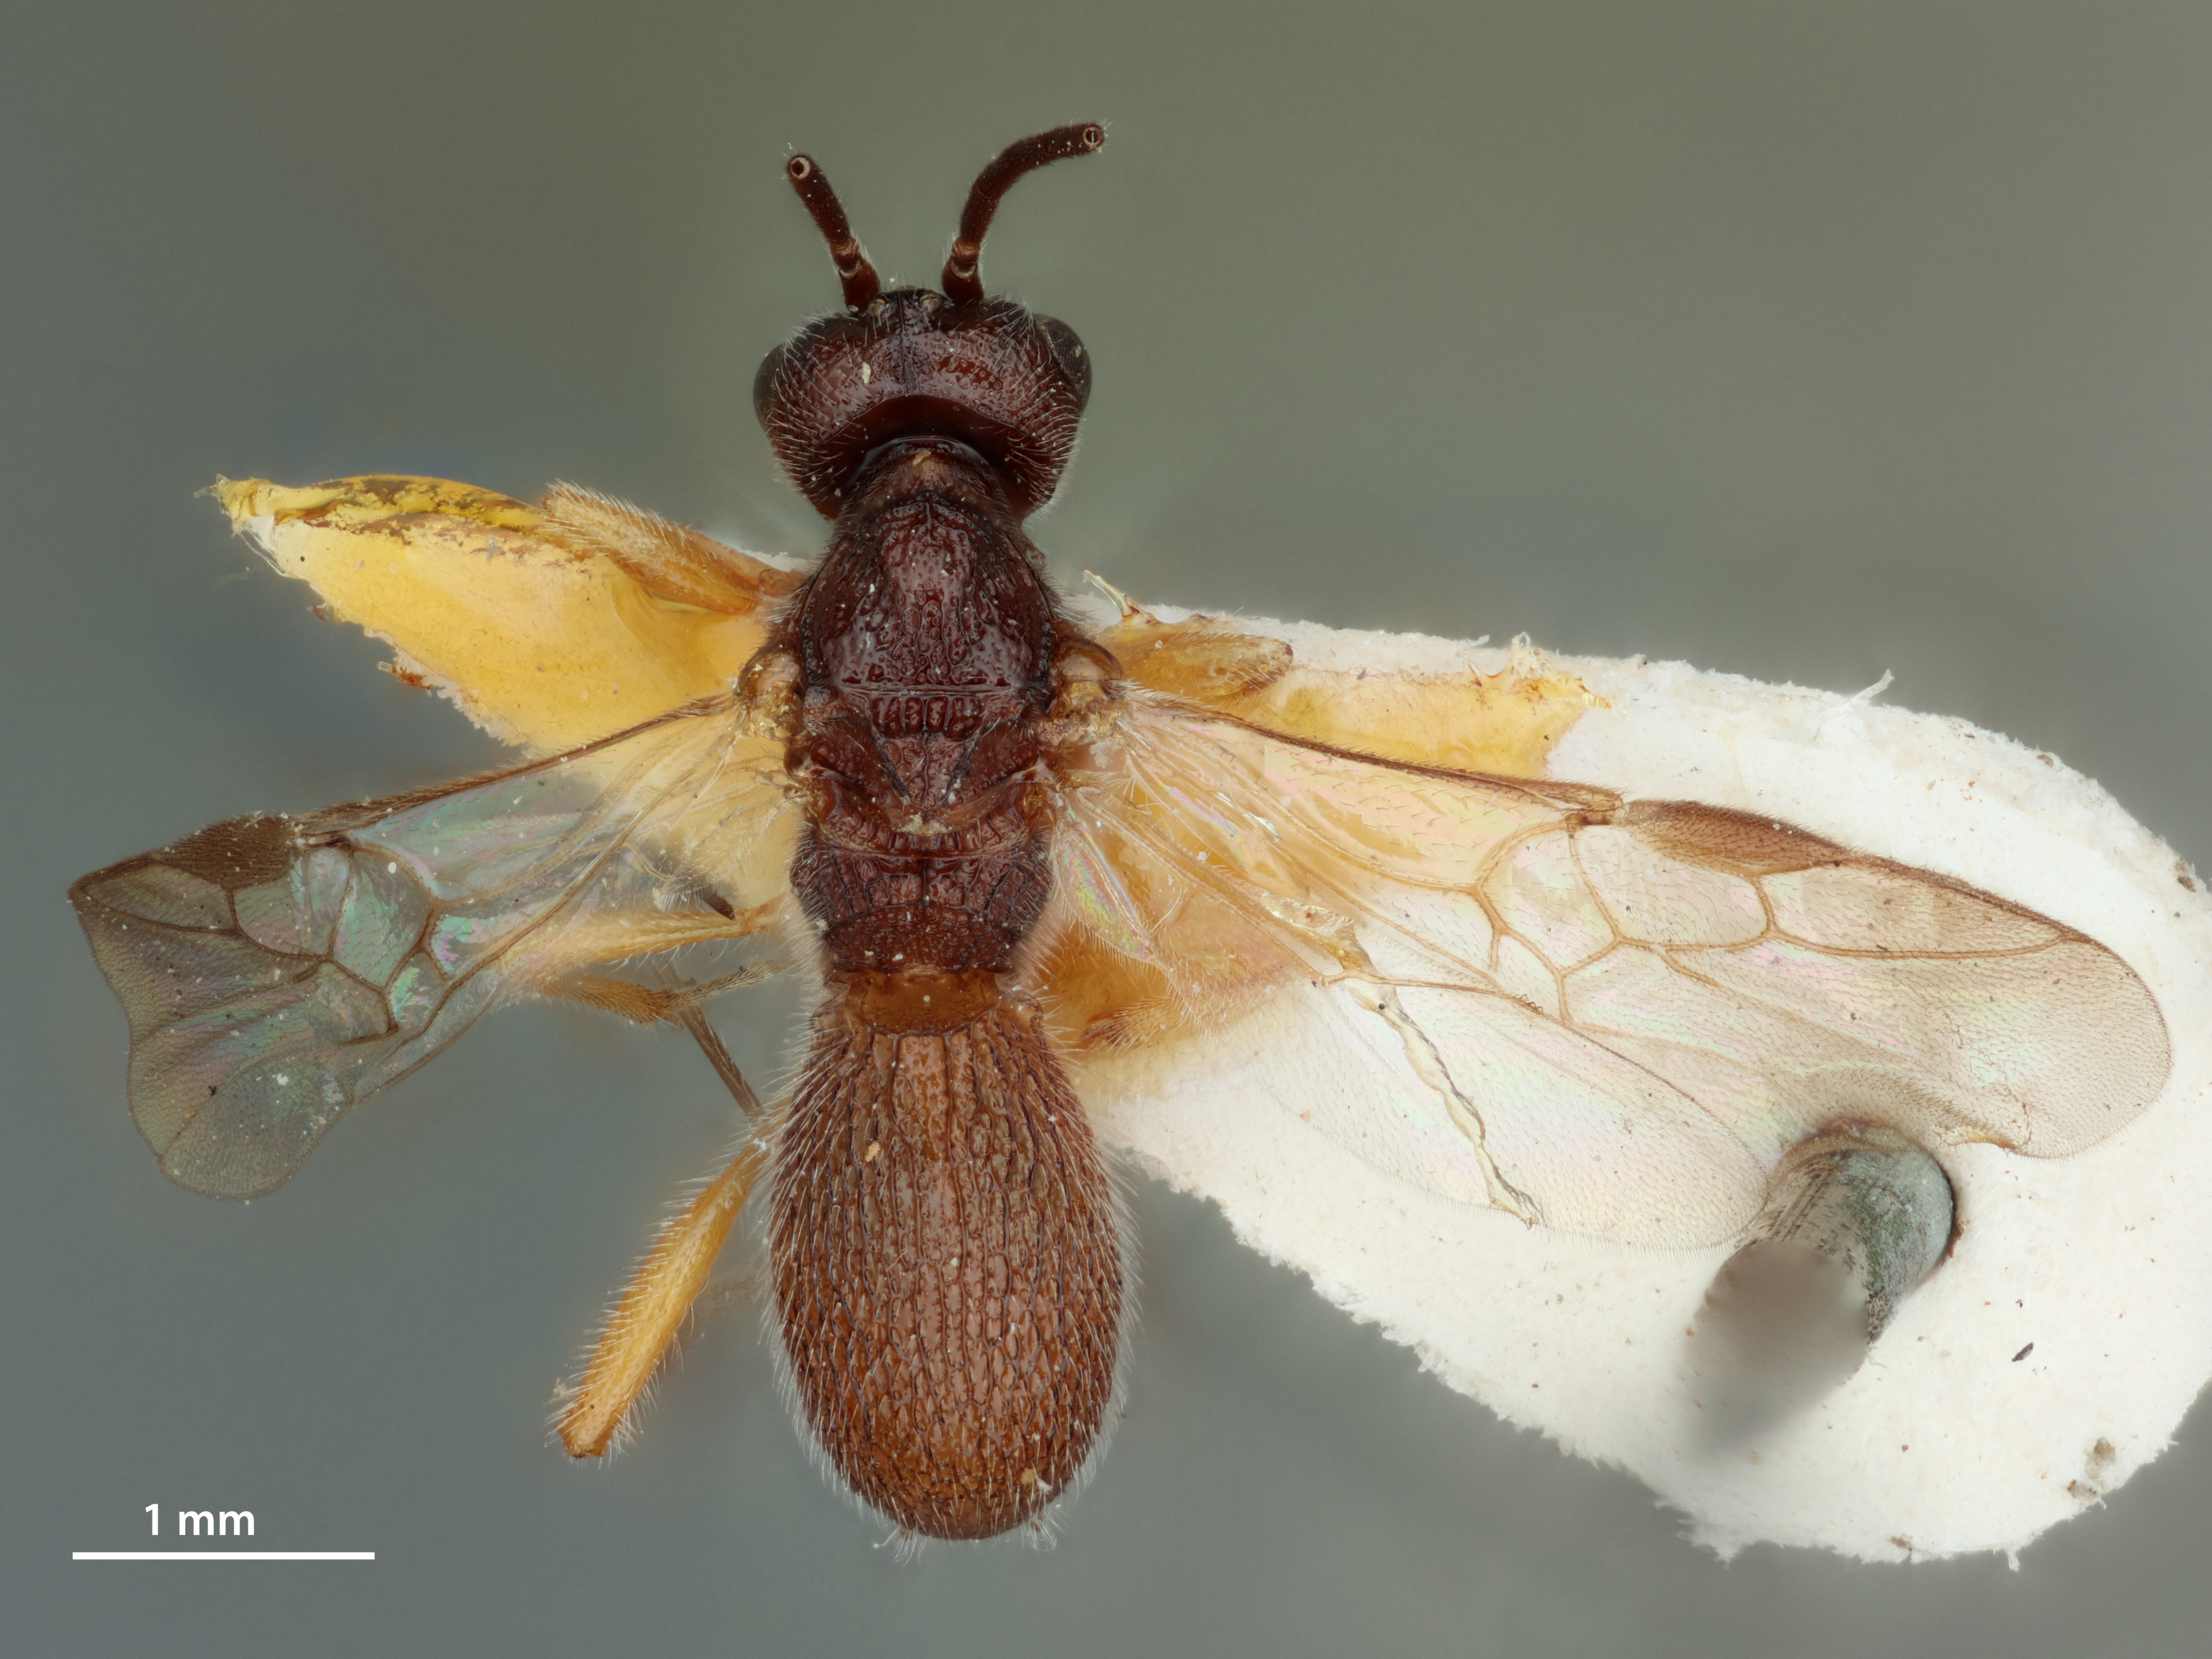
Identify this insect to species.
Urosigalphus rubidus
